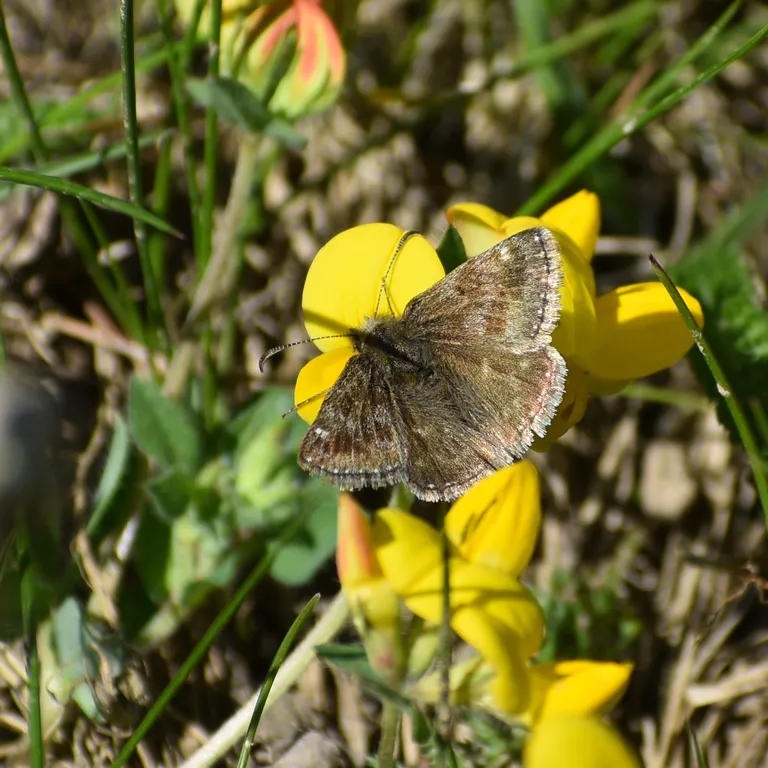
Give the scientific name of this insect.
Erynnis tages
